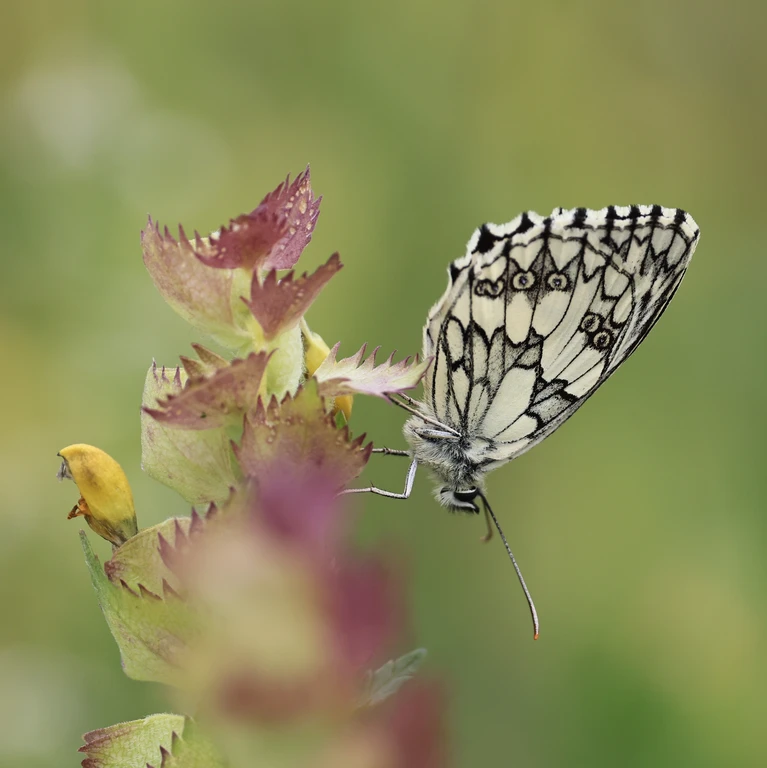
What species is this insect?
Melanargia galathea
